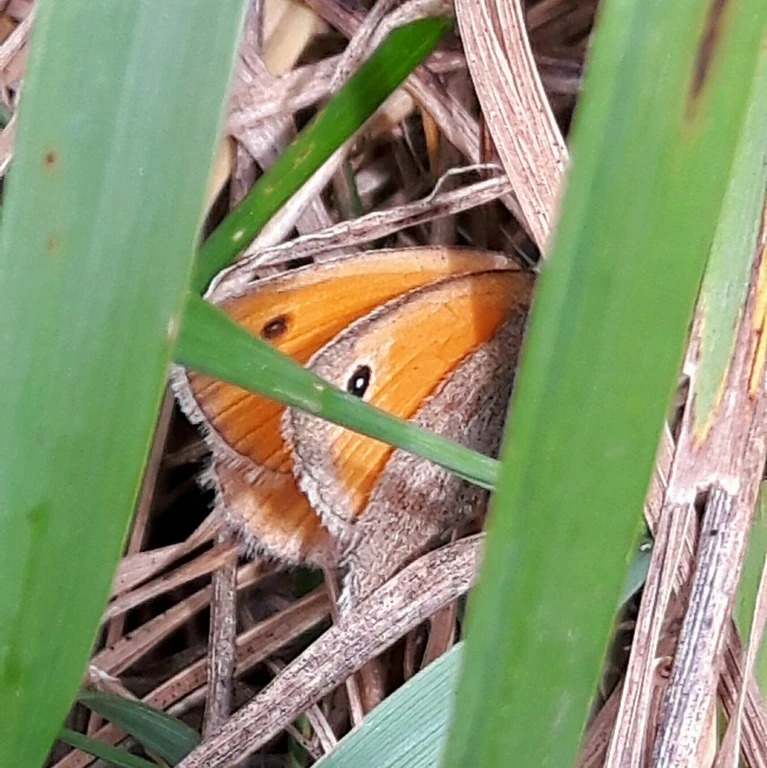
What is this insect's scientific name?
Coenonympha pamphilus
